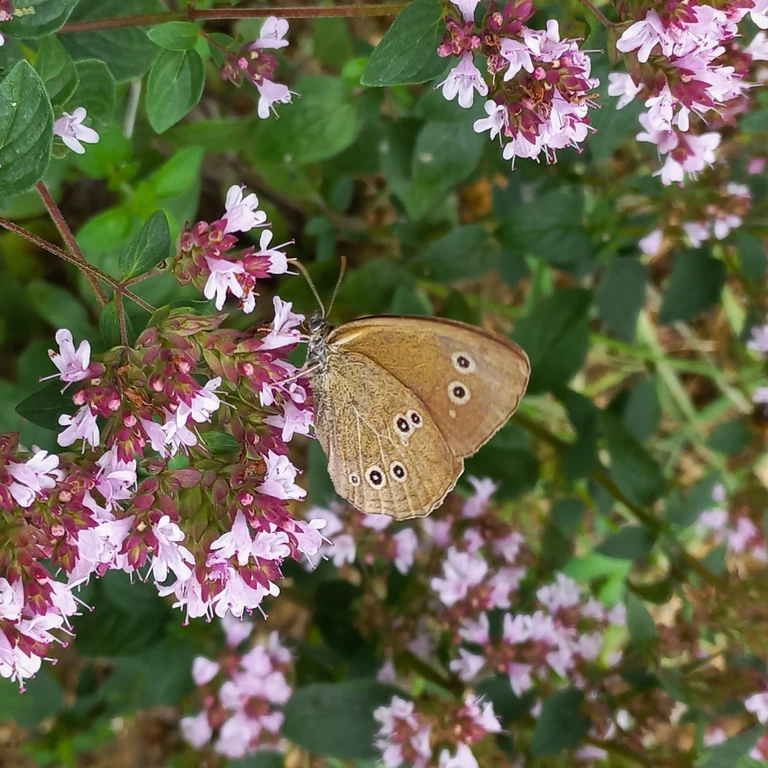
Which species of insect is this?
Aphantopus hyperantus
